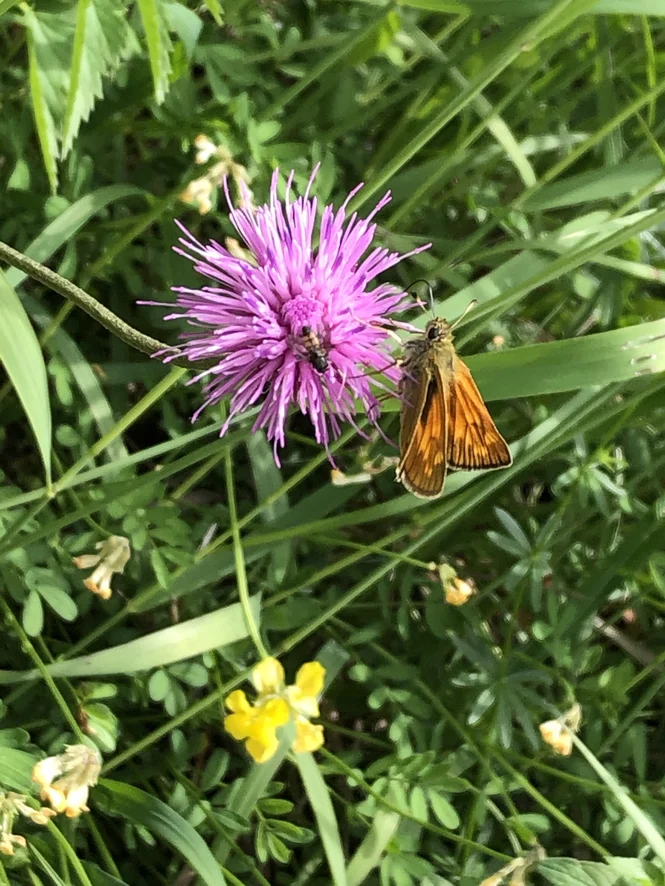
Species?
Ochlodes sylvanus (also Ochlodes venata)
